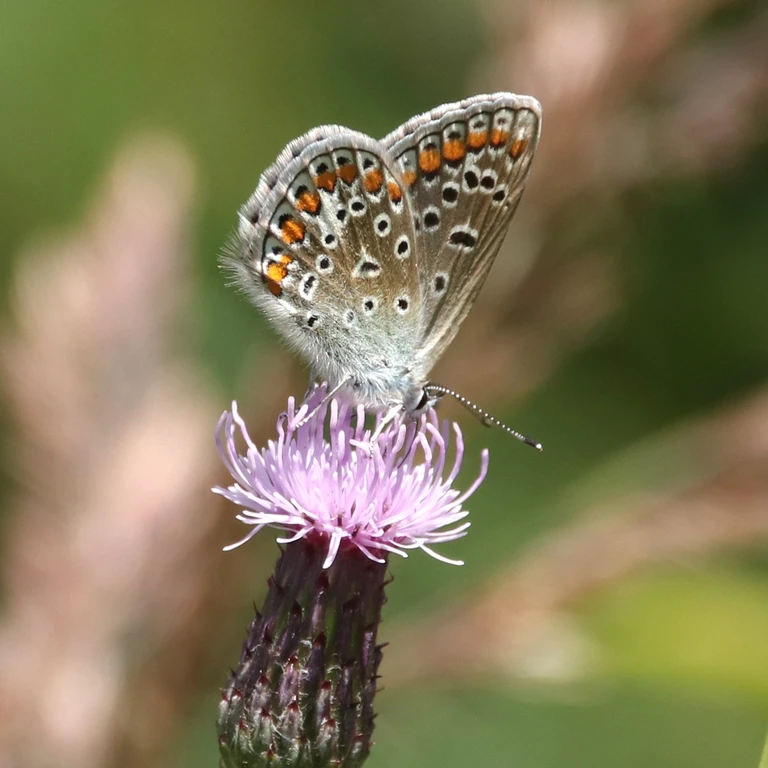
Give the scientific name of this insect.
Polyommatus icarus
